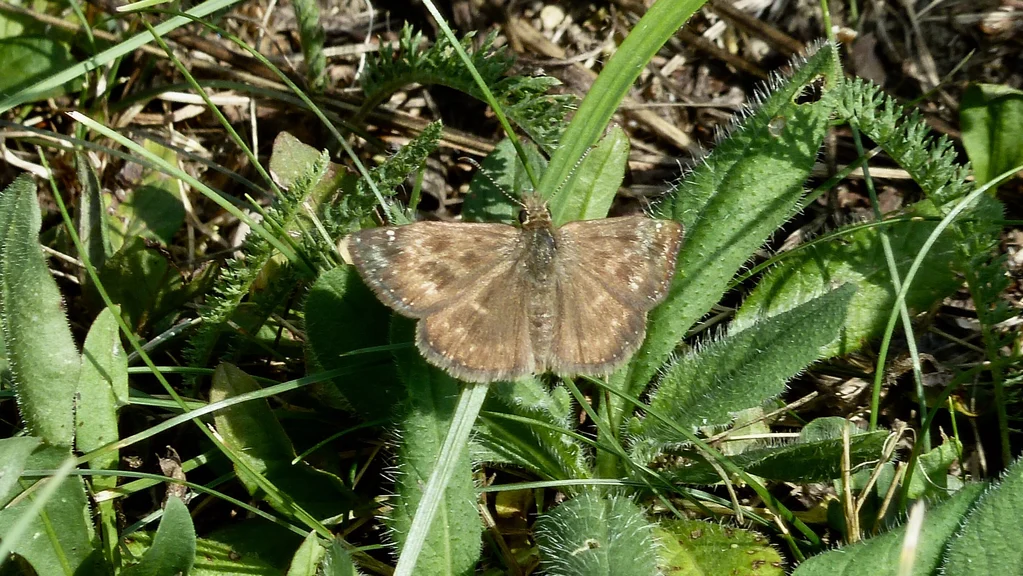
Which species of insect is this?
Erynnis tages
